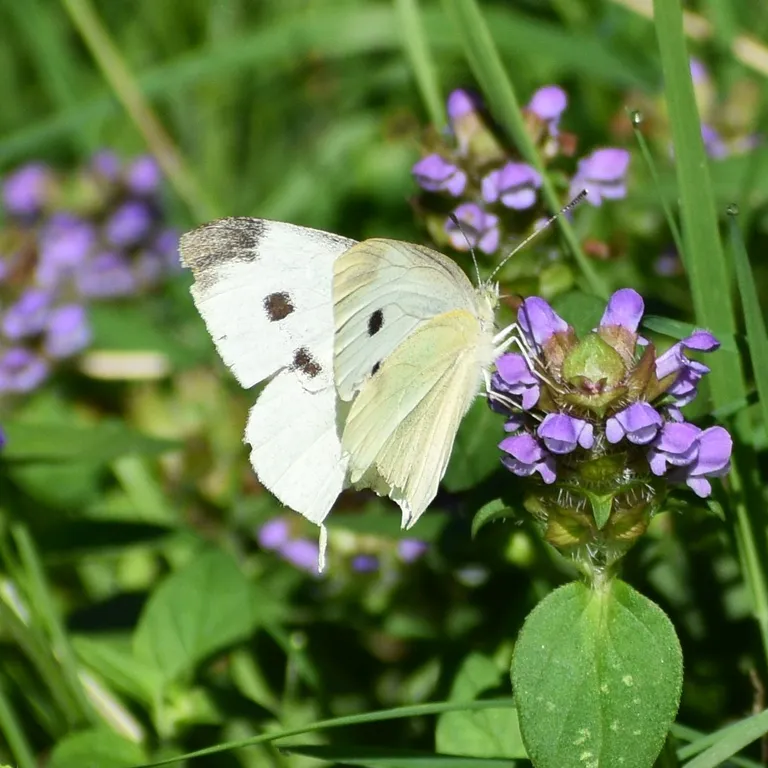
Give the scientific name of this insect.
Pieris rapae
